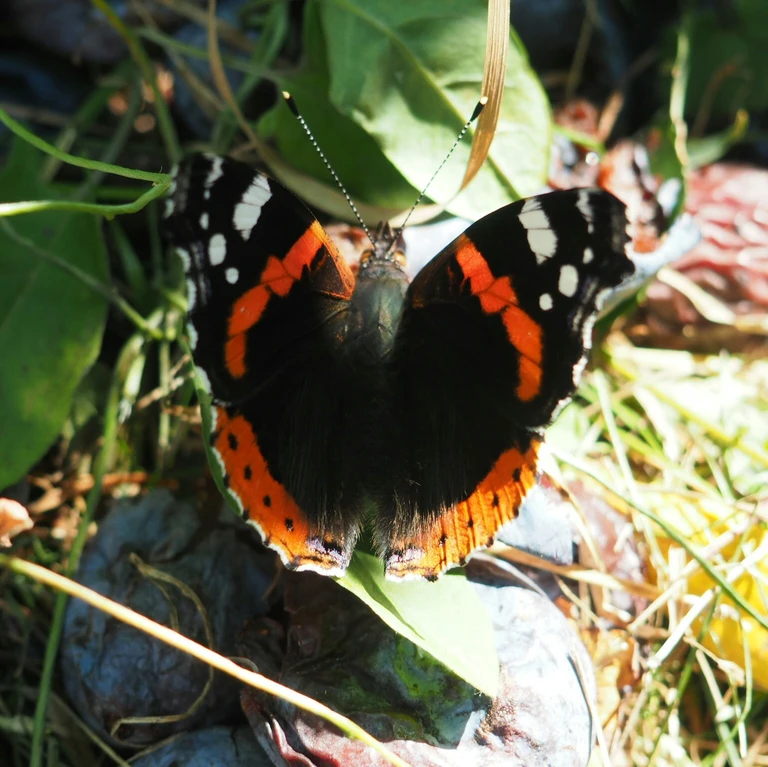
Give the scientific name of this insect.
Vanessa atalanta
